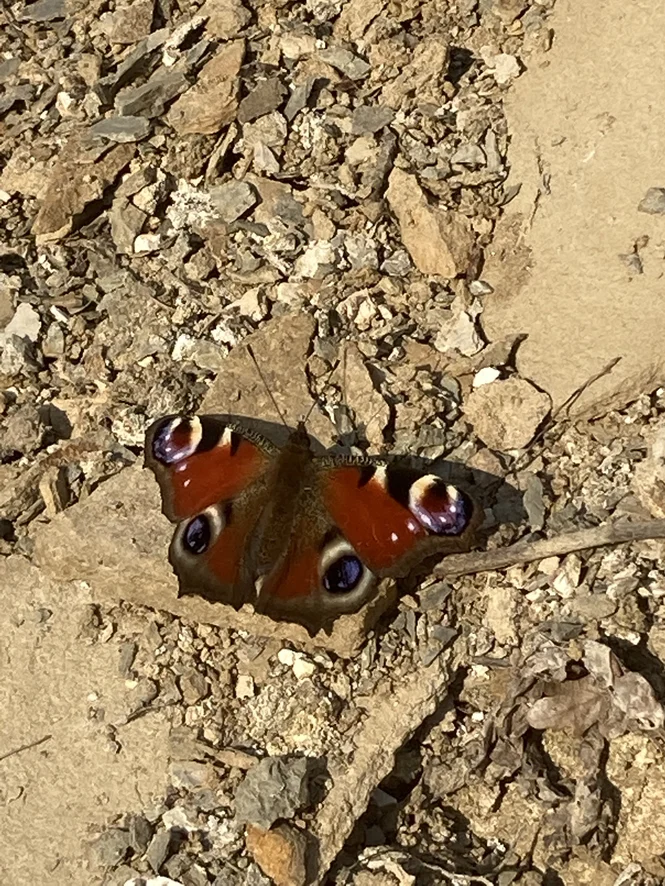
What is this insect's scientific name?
Aglais io
